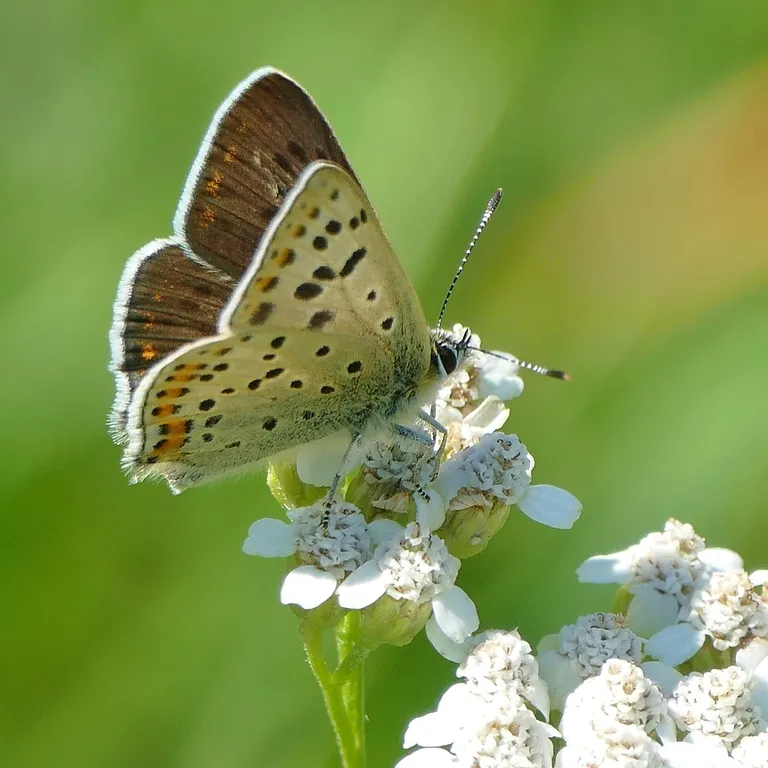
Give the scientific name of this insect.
Lycaena tityrus (also Loweia tityrus)
